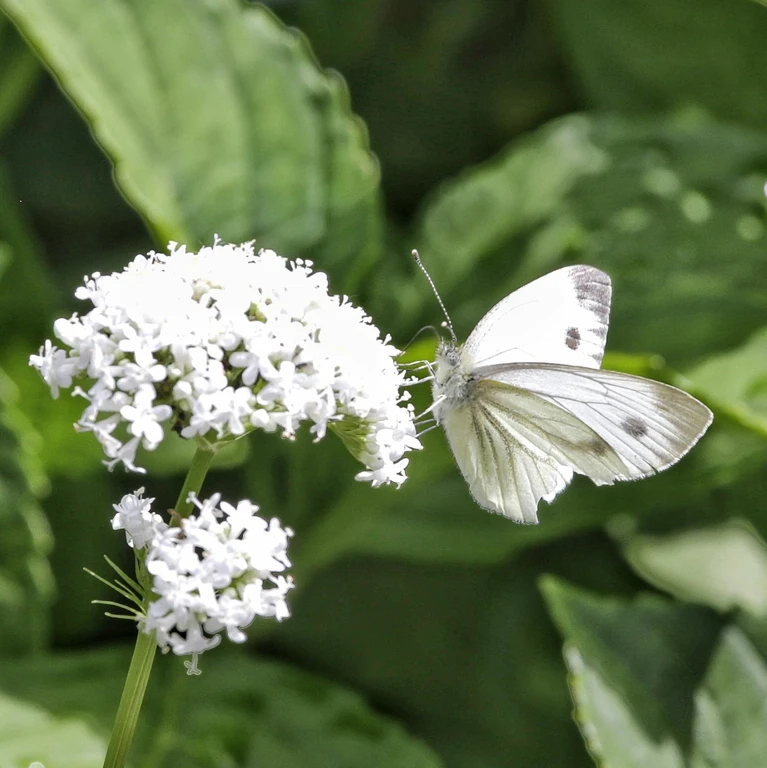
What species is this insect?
Pieris napi
